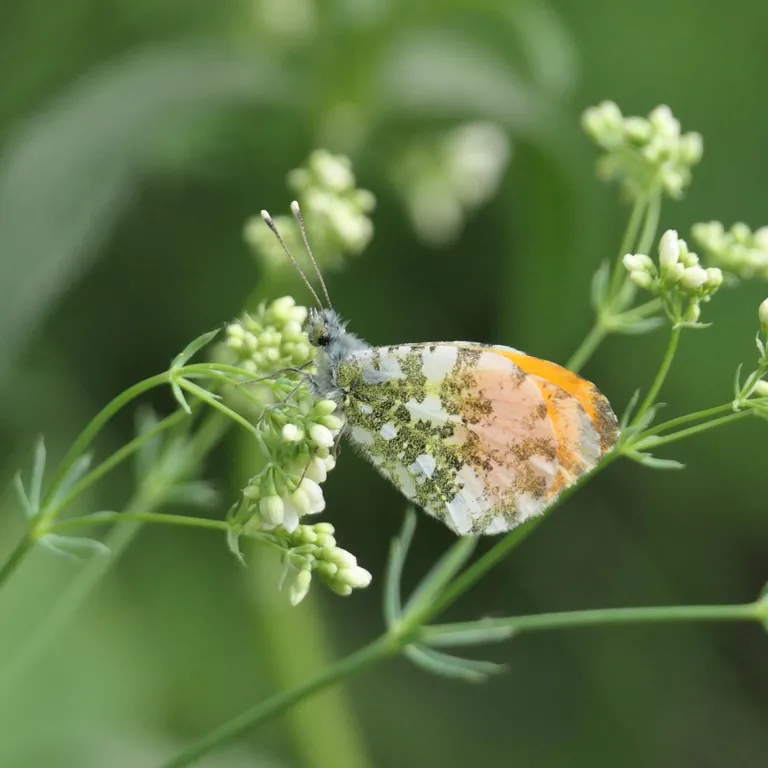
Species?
Anthocharis cardamines
